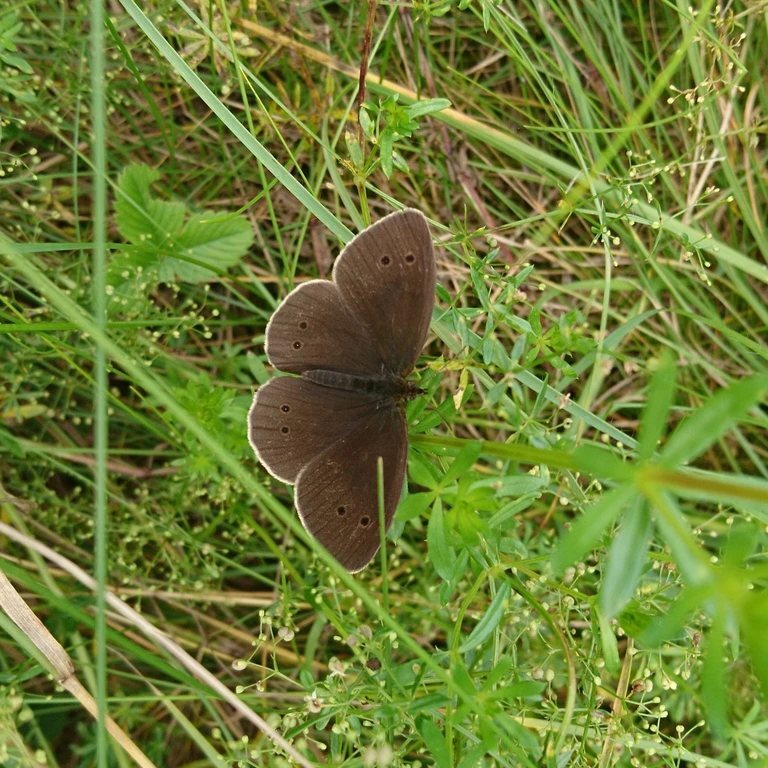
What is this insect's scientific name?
Aphantopus hyperantus
